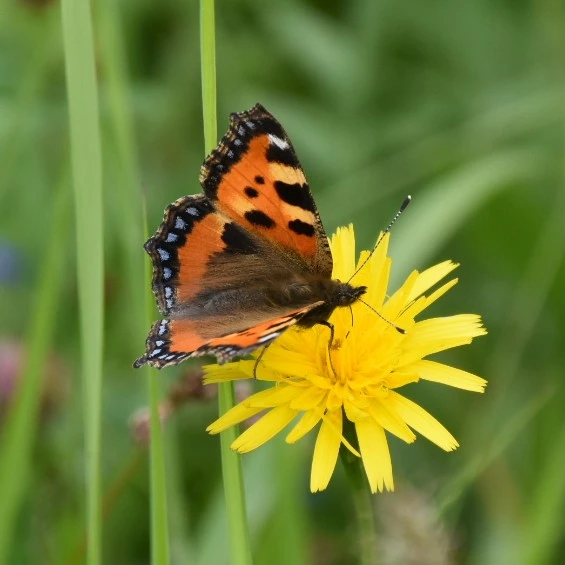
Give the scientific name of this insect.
Aglais urticae
